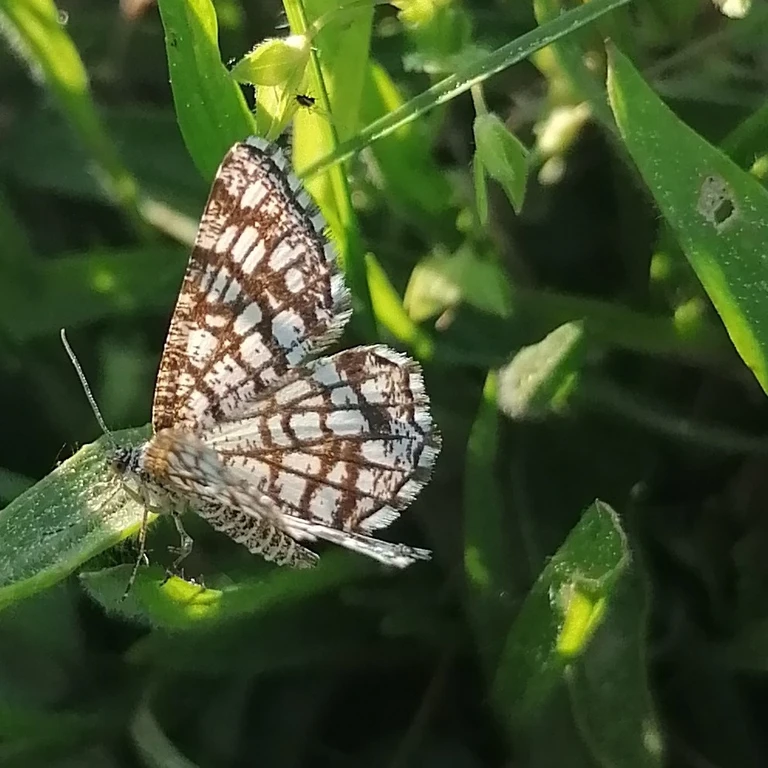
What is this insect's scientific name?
Chiasmia clathrata
